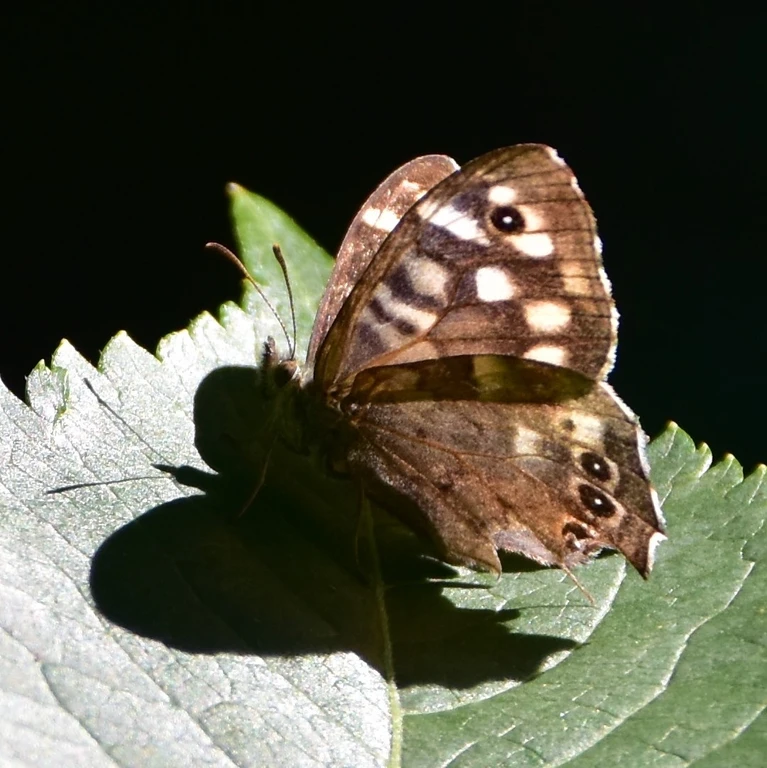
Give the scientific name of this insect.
Pararge aegeria
